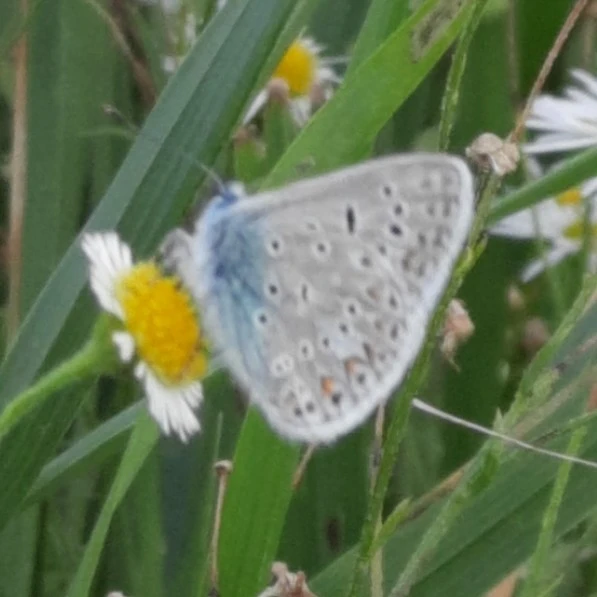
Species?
Polyommatus icarus
